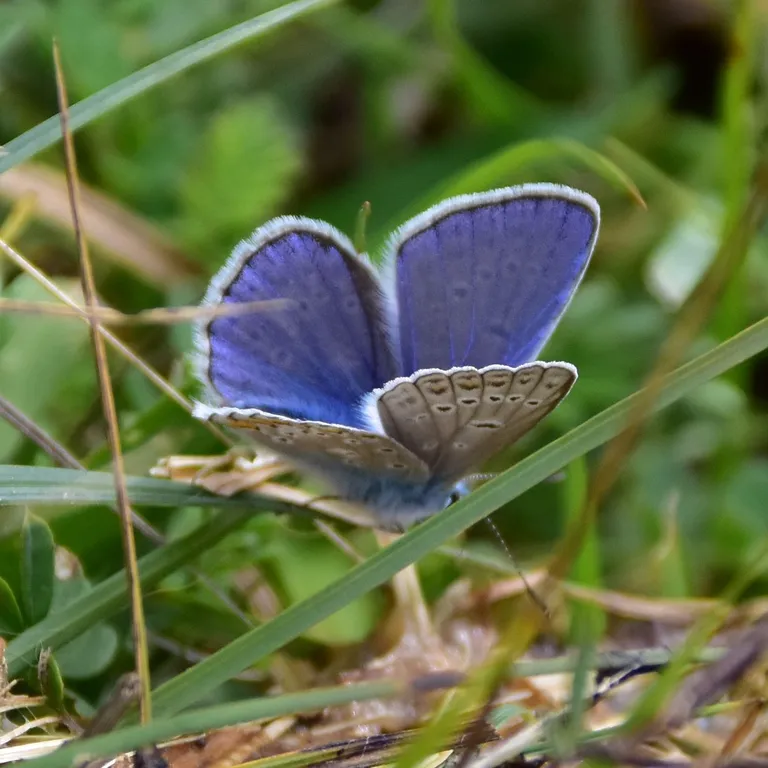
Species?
Polyommatus icarus
